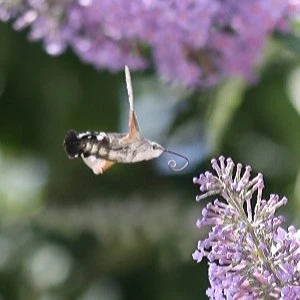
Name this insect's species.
Macroglossum stellatarum
